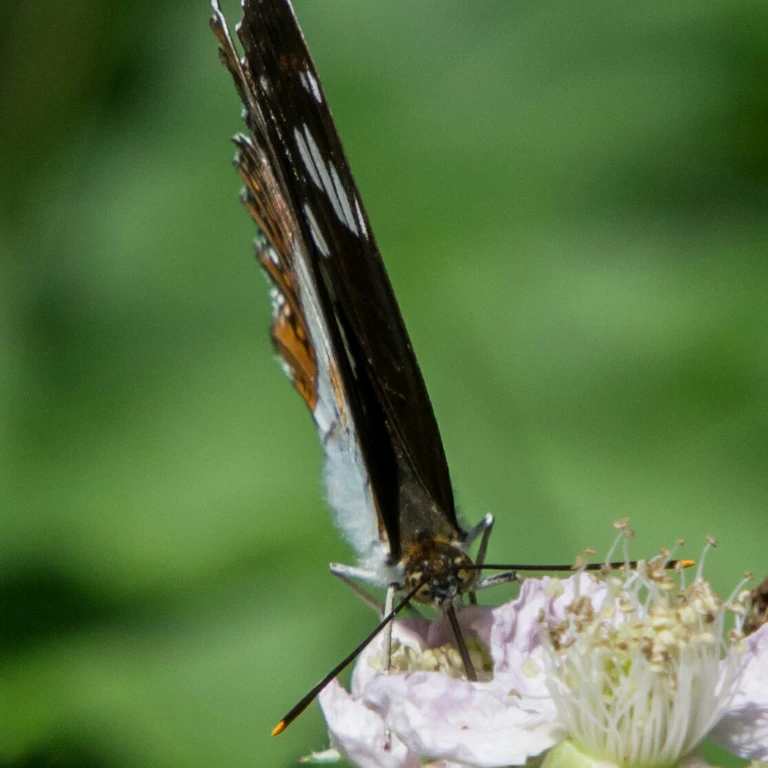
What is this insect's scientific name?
Limenitis camilla (also Ladoga camilla)
